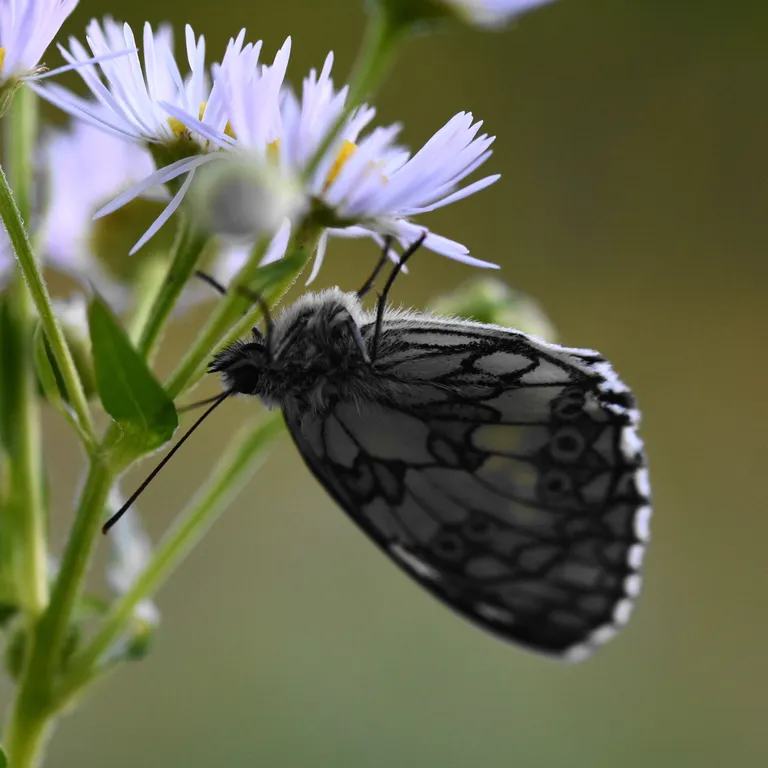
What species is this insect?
Melanargia galathea
